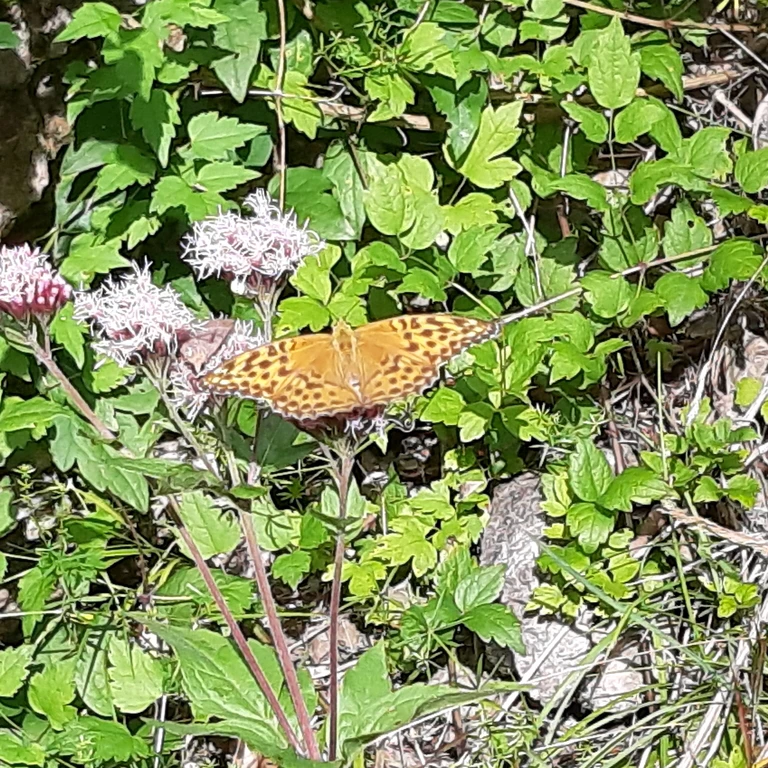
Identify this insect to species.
Argynnis paphia
